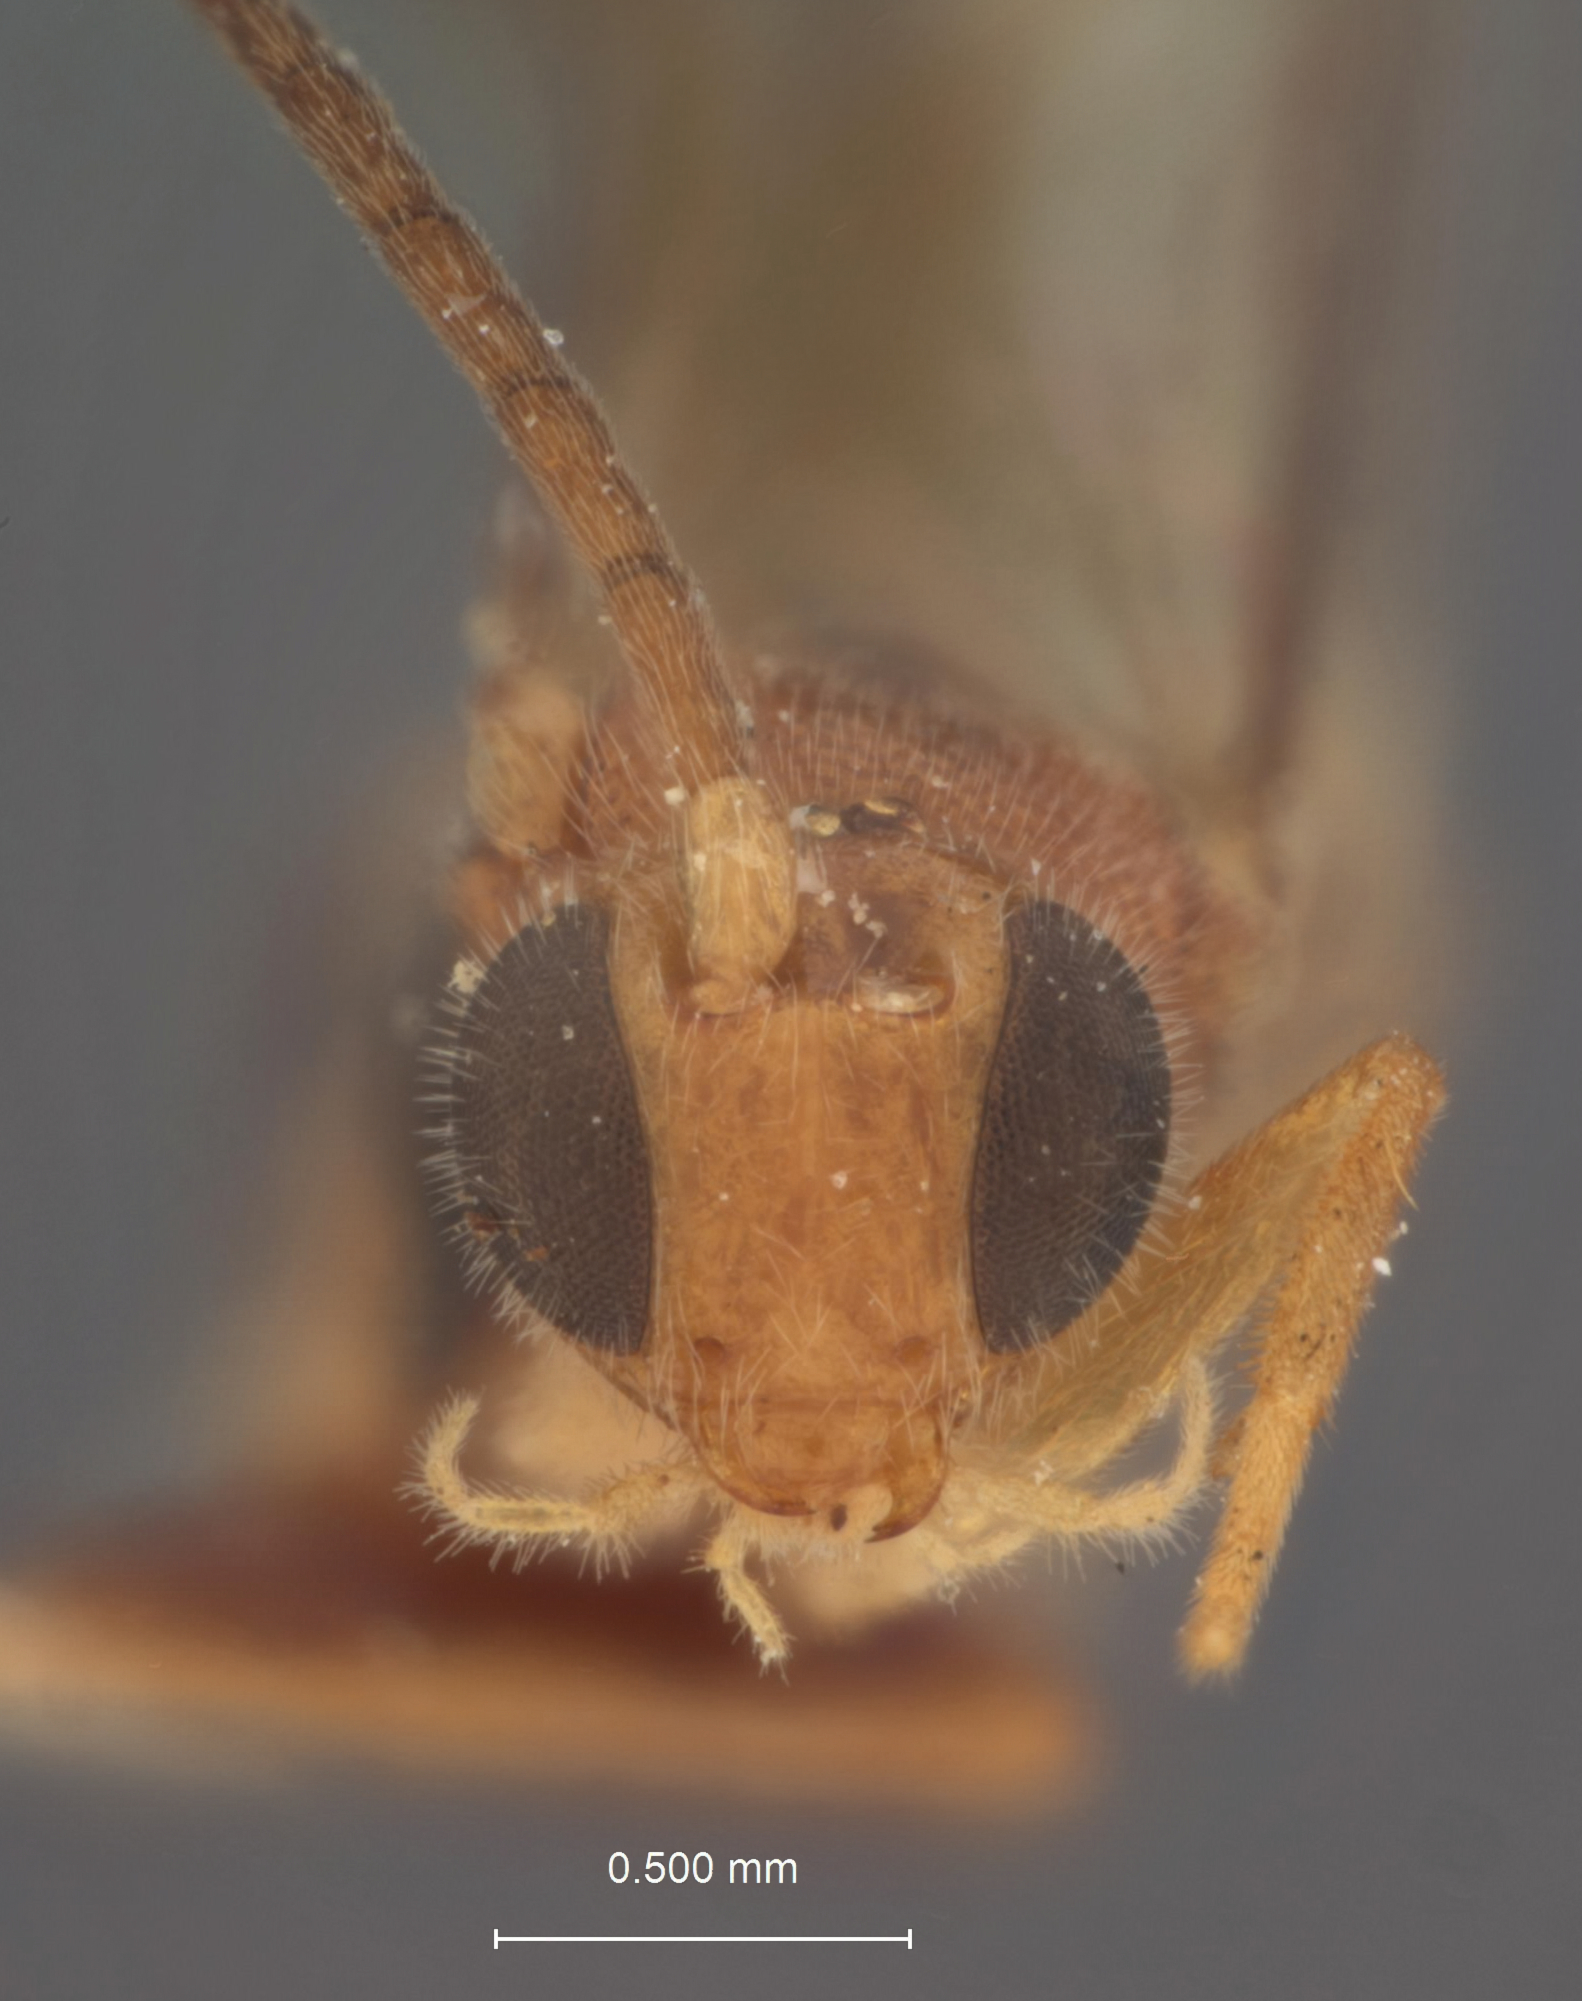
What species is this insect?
Protomicroplitis pyrene
